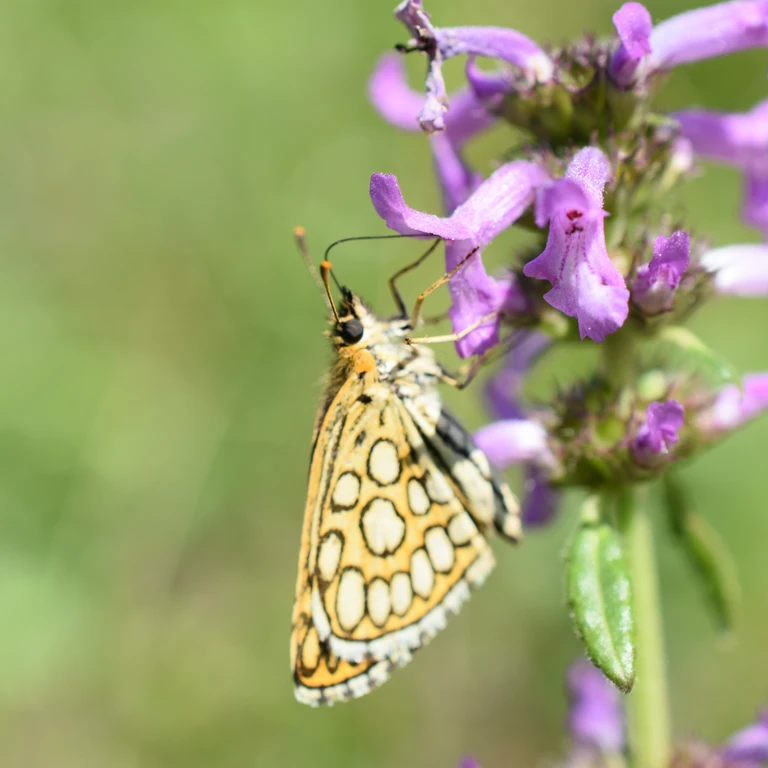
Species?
Heteropterus morpheus
